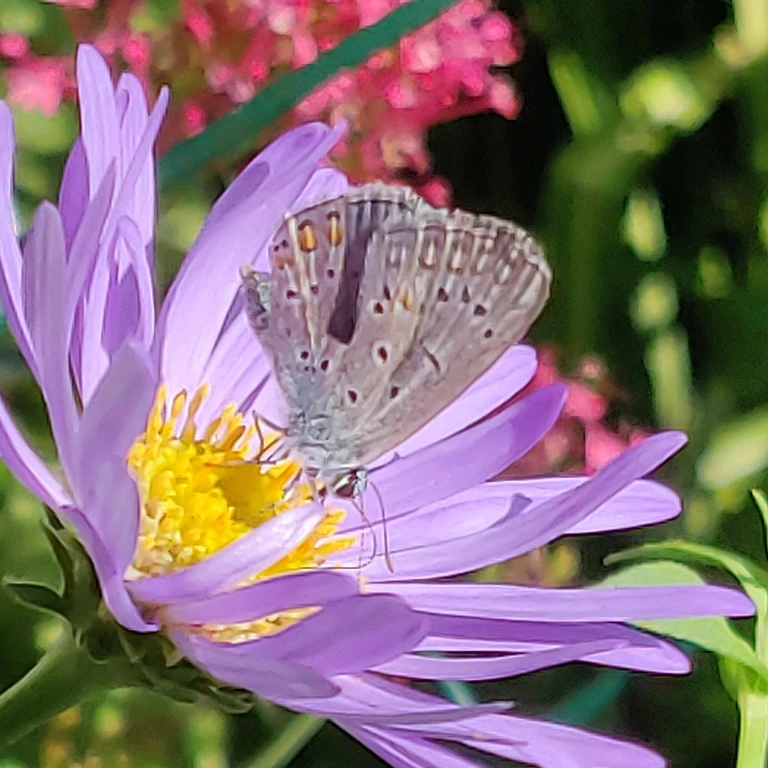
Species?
Polyommatus icarus
